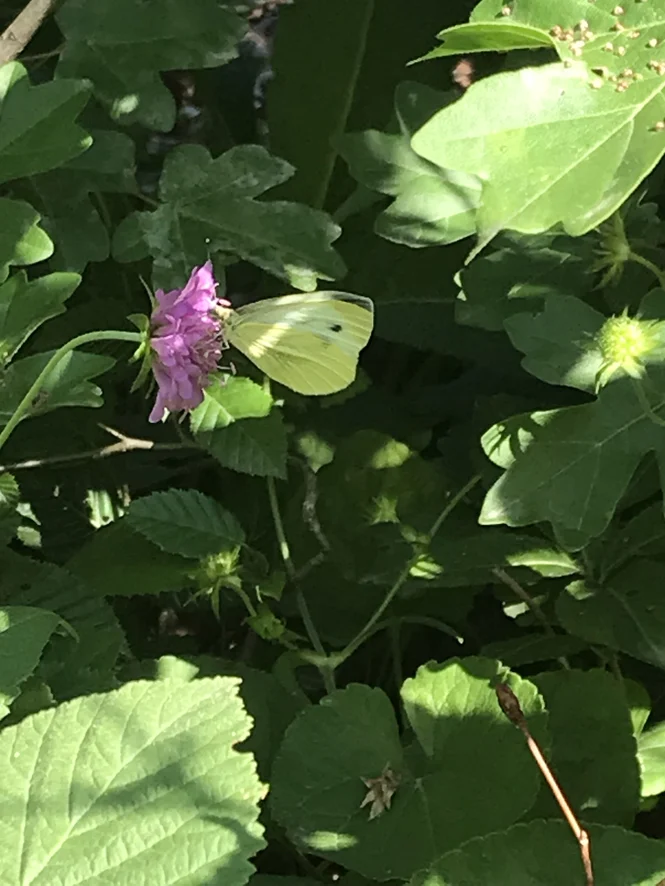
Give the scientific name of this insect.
Pieris napi
